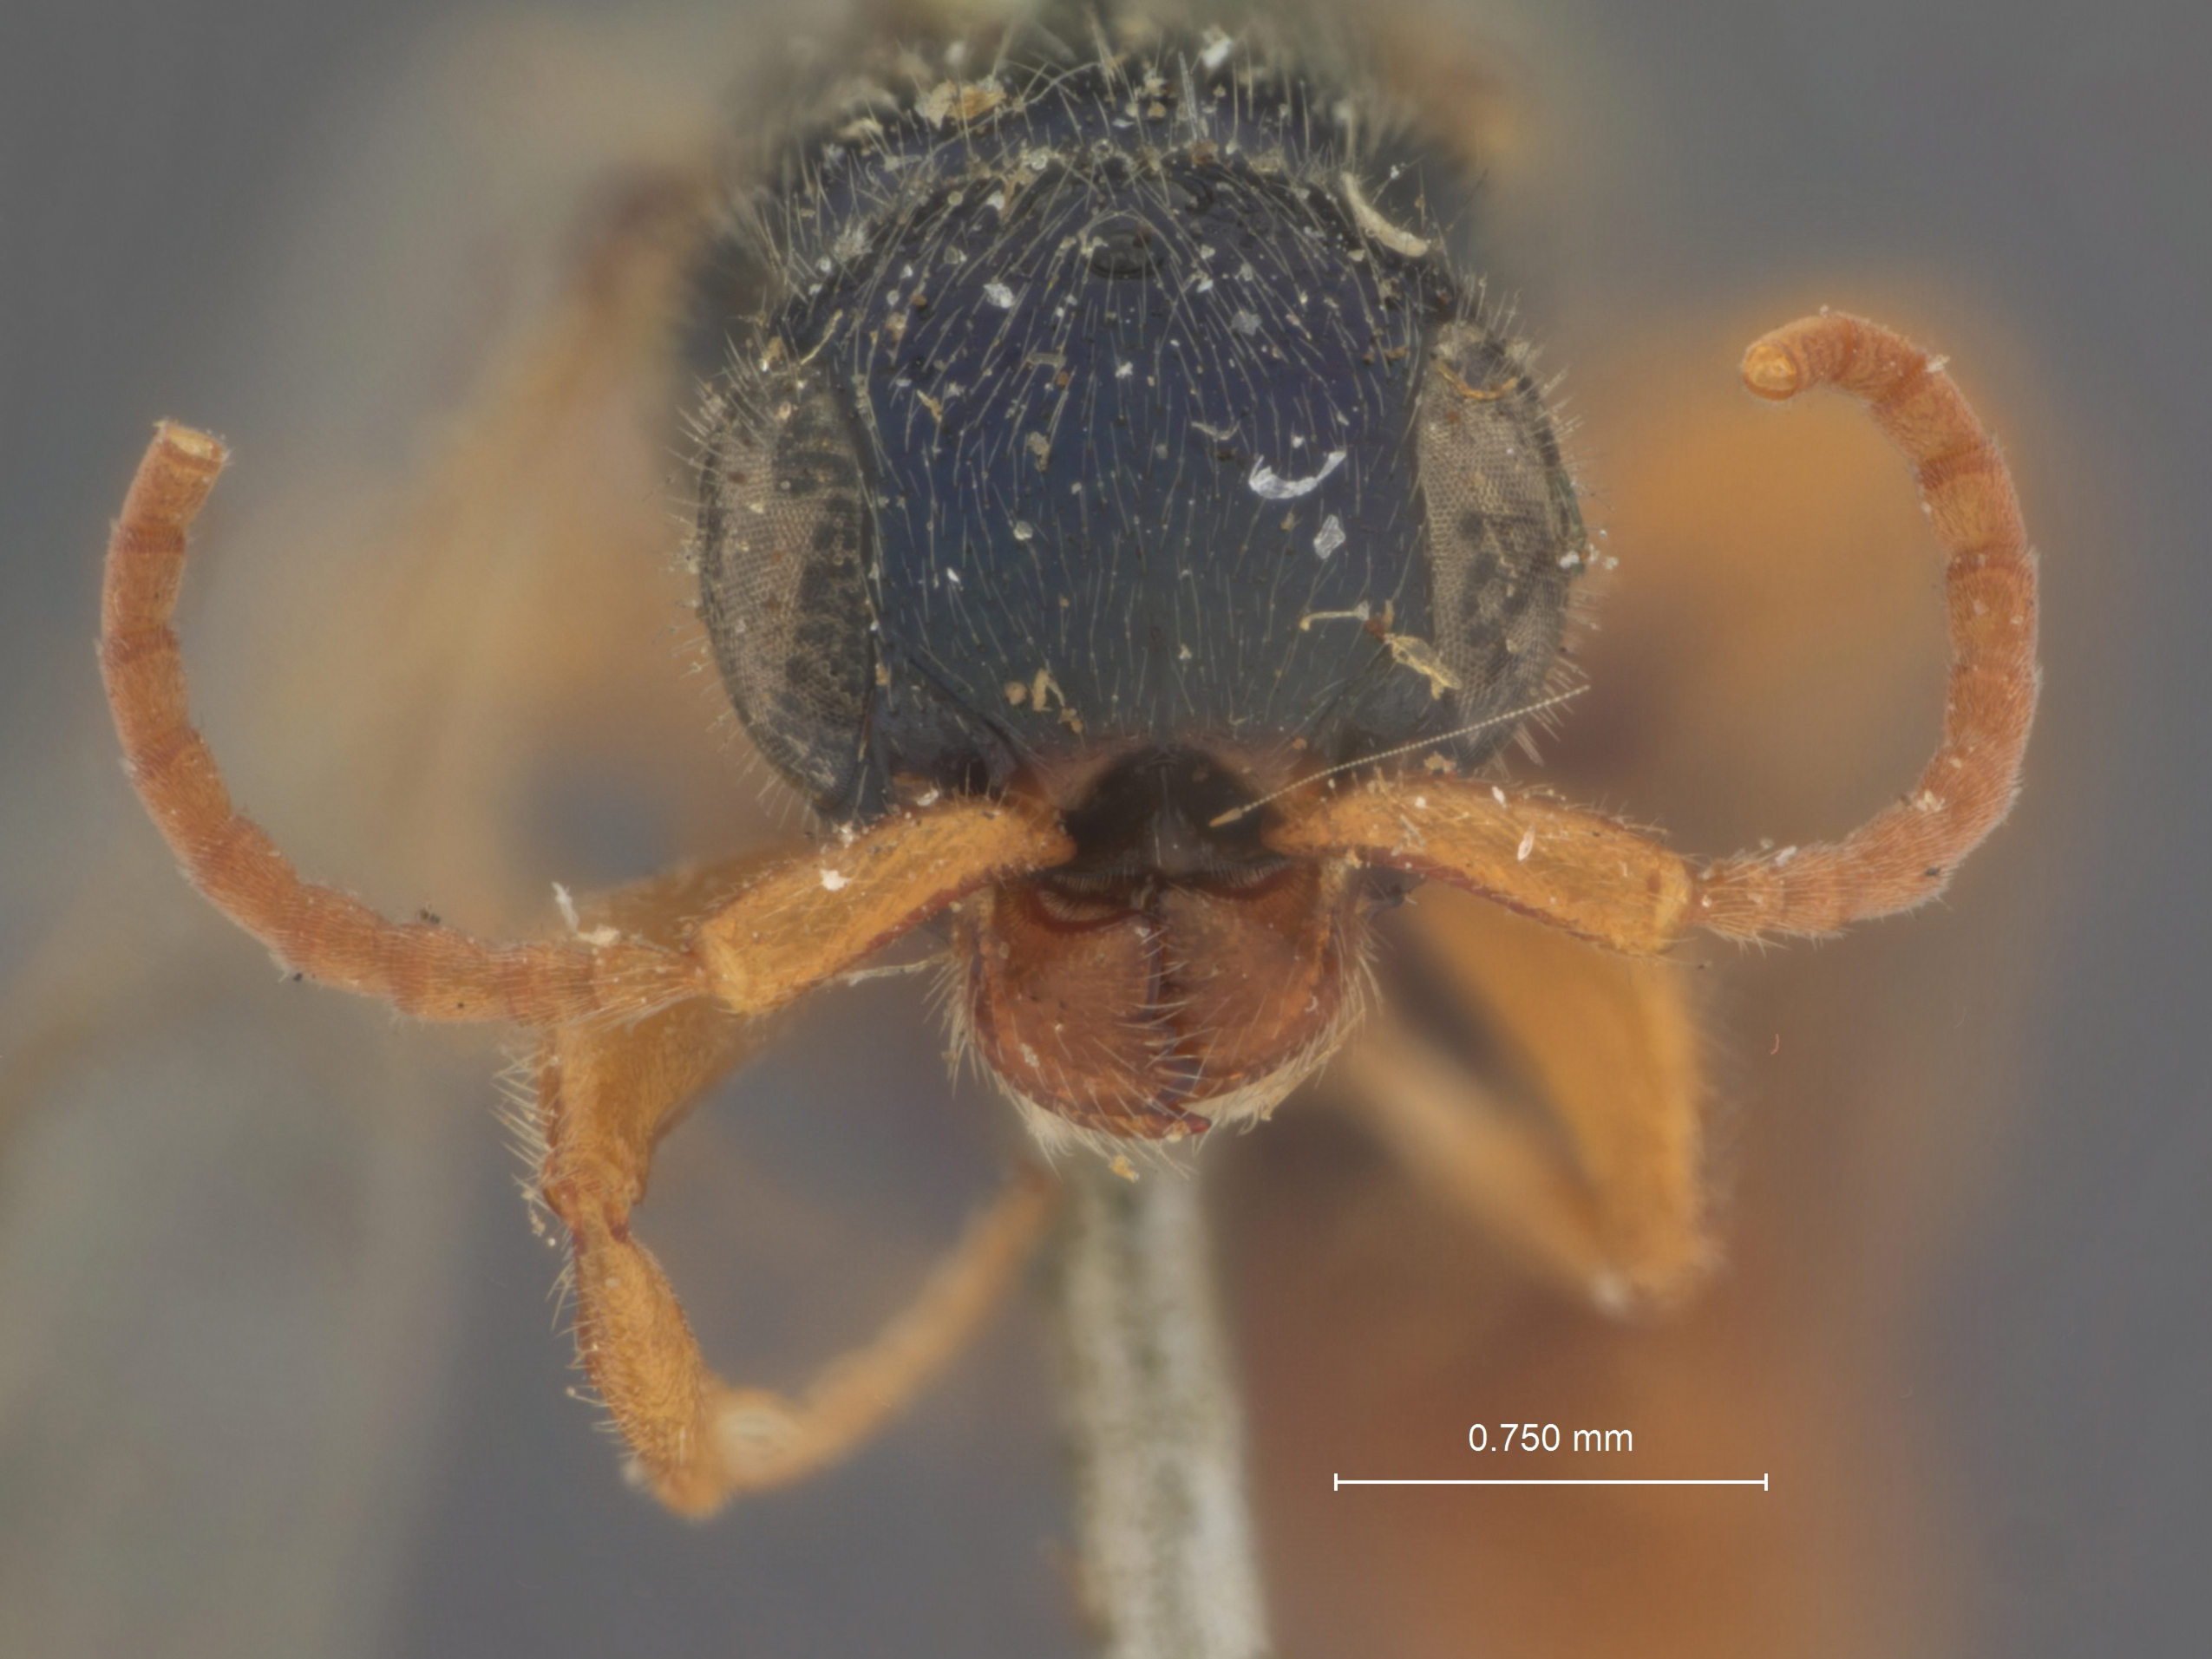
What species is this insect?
Epyris analis
